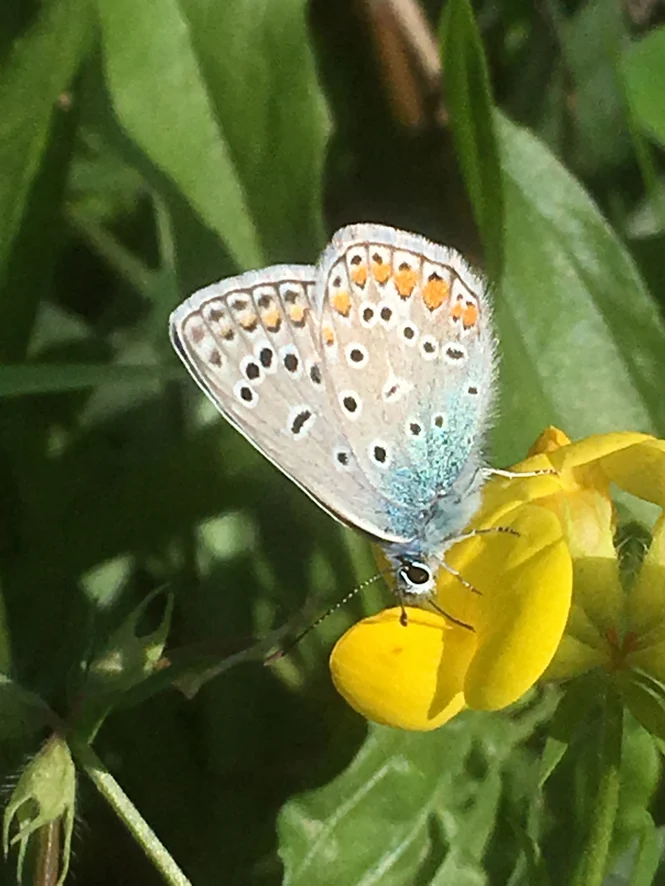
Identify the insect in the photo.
Polyommatus icarus
